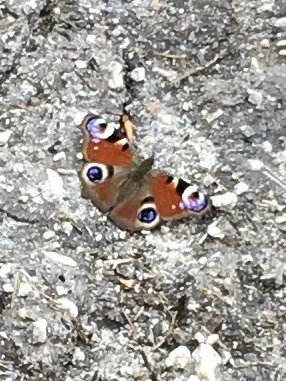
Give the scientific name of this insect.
Aglais io
